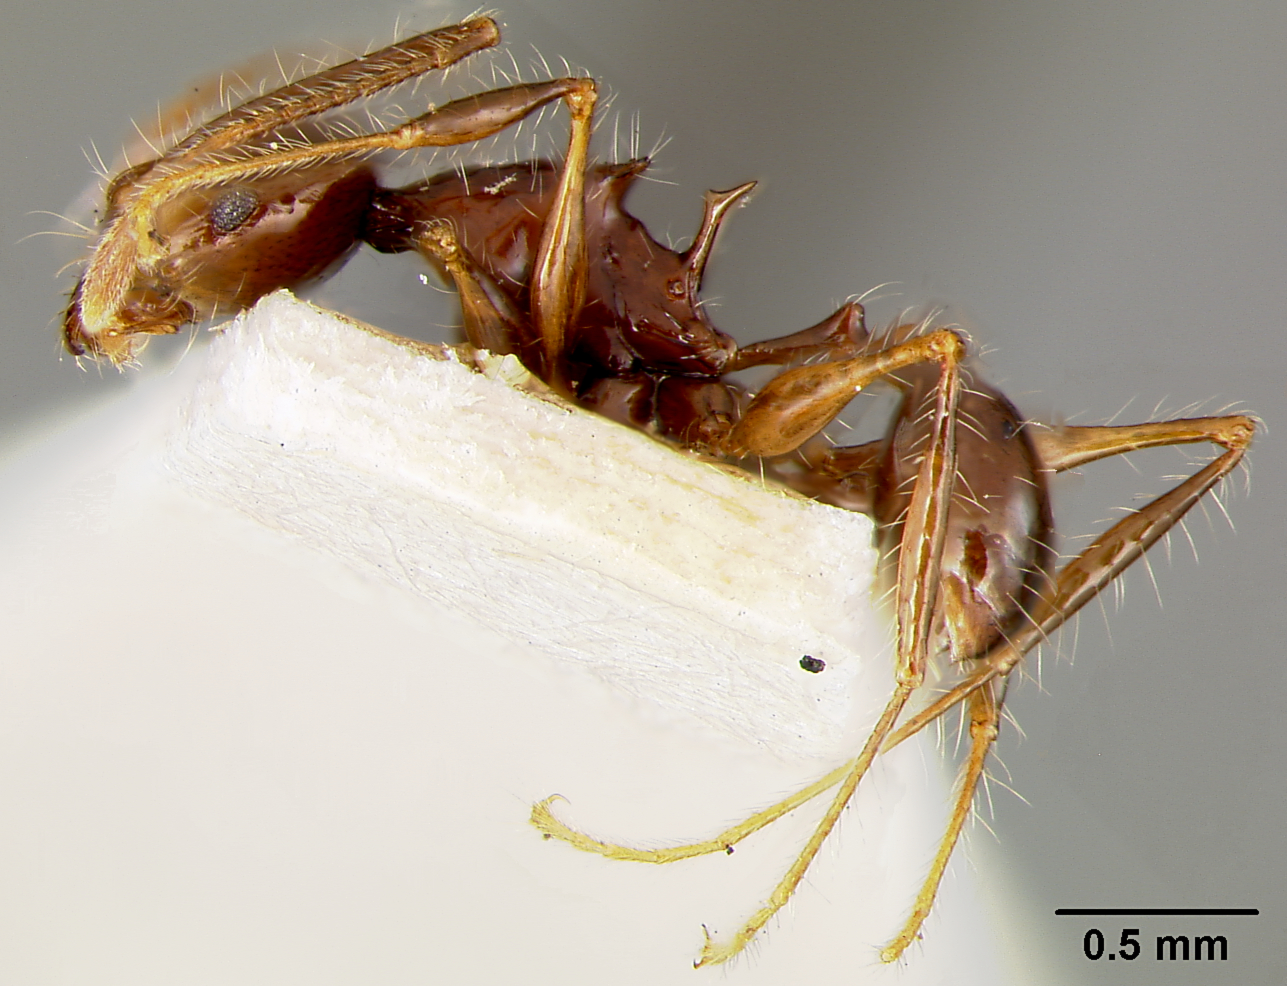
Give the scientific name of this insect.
Pheidole roosevelti
